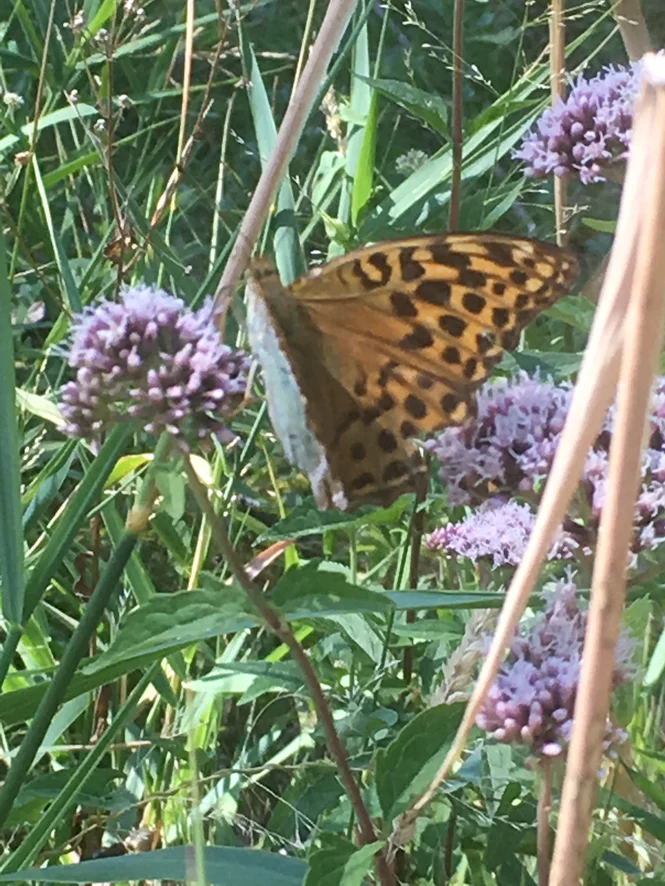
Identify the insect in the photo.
Argynnis paphia
